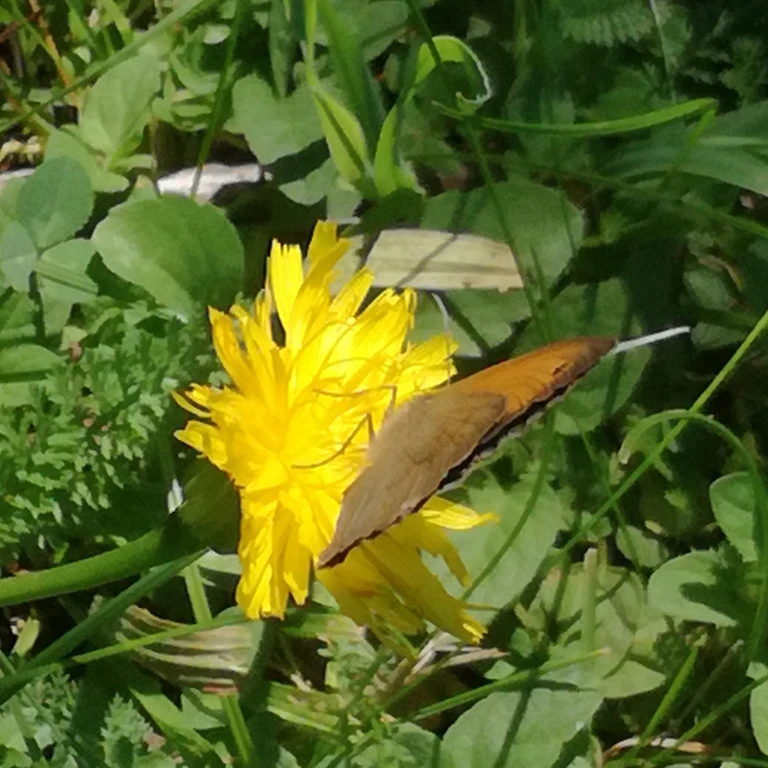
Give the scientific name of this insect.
Maniola jurtina
